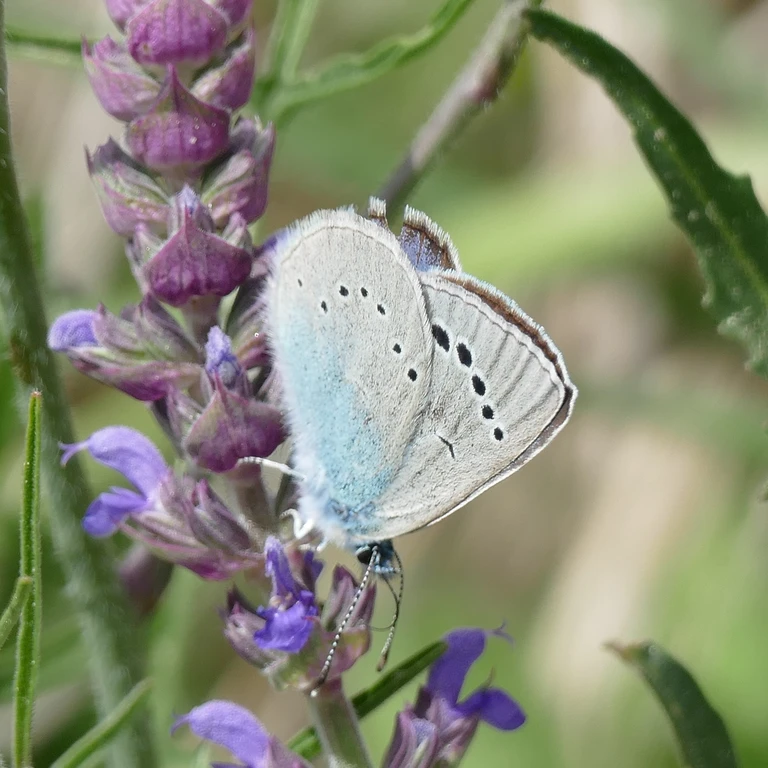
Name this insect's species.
Glaucopsyche alexis
